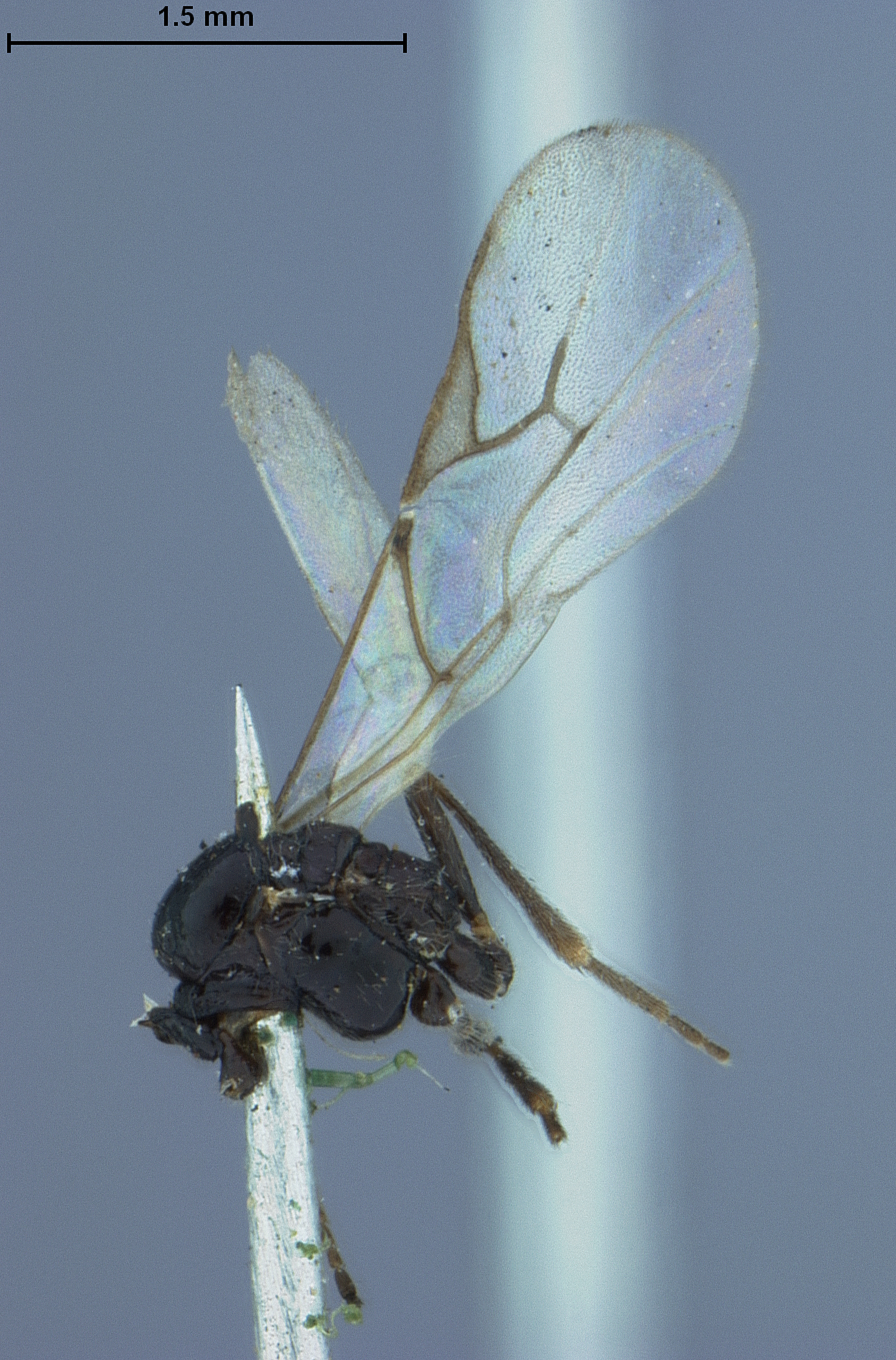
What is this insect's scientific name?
Aphidius propinquus
